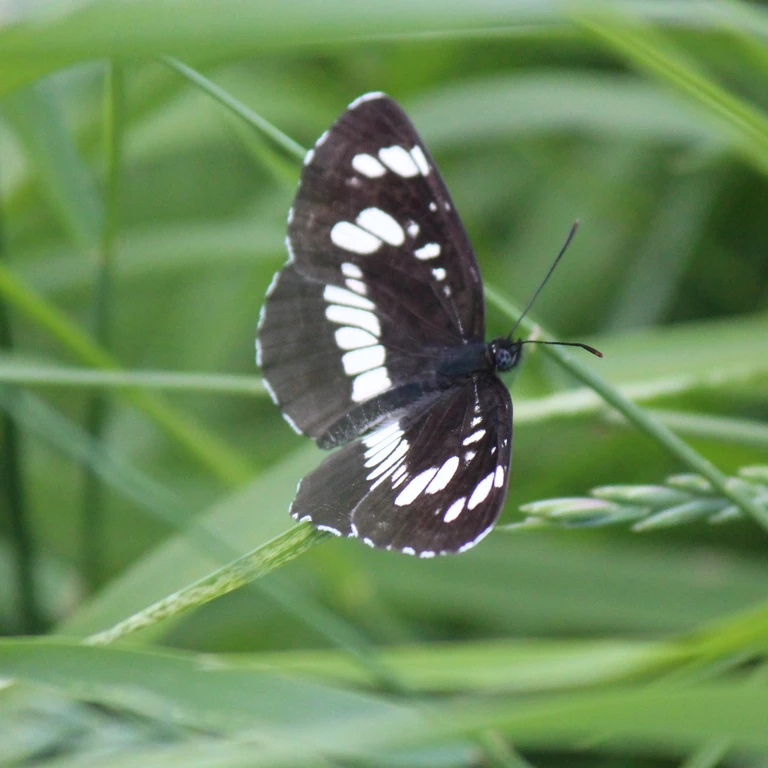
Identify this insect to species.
Neptis rivularis
